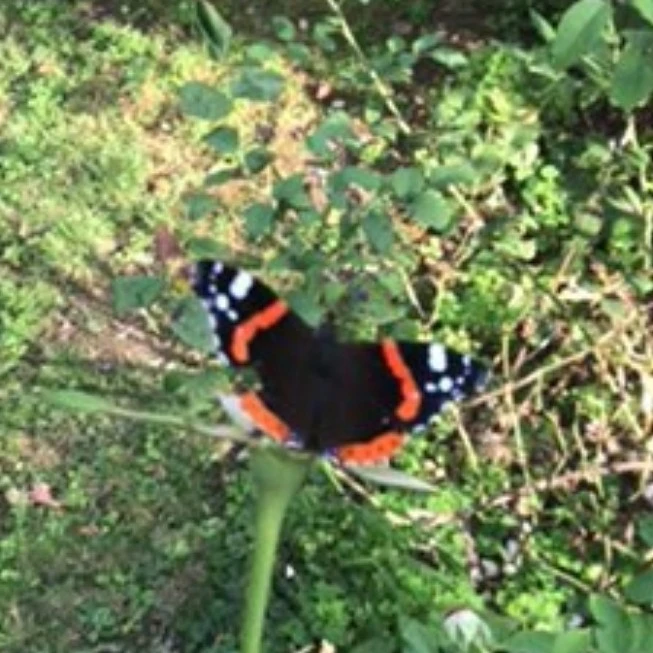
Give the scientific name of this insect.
Vanessa atalanta
